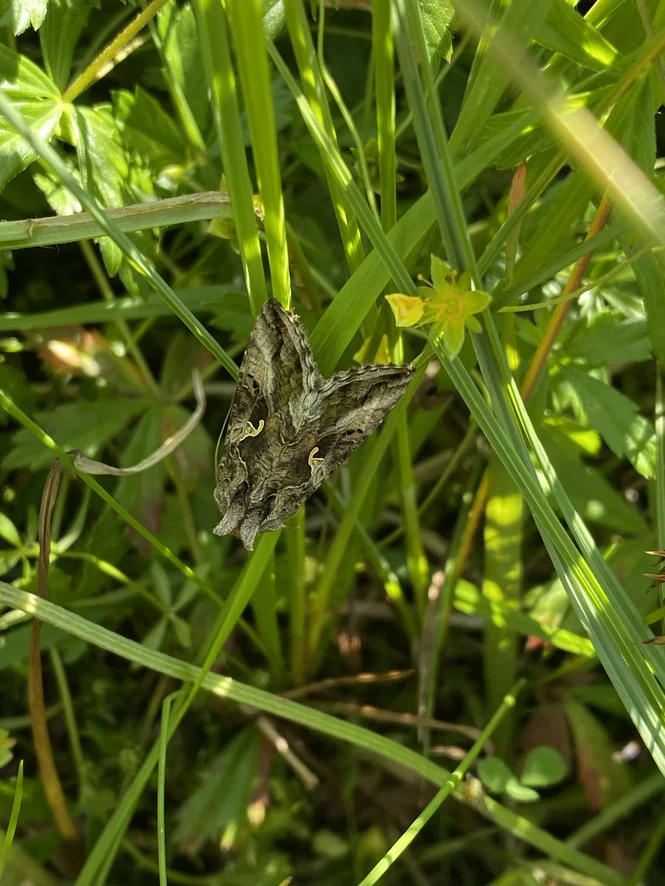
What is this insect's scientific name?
Autographa gamma
